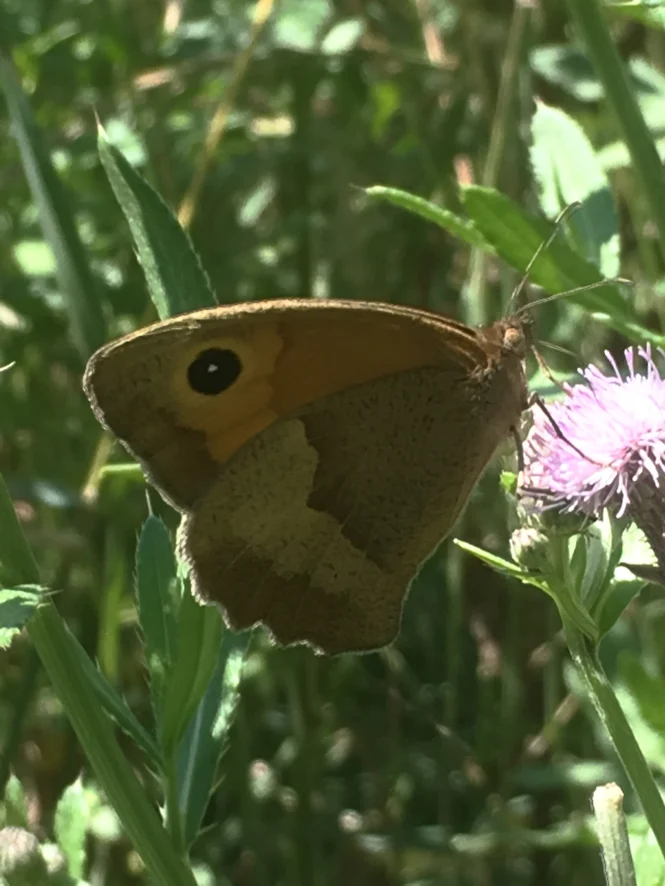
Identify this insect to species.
Maniola jurtina
